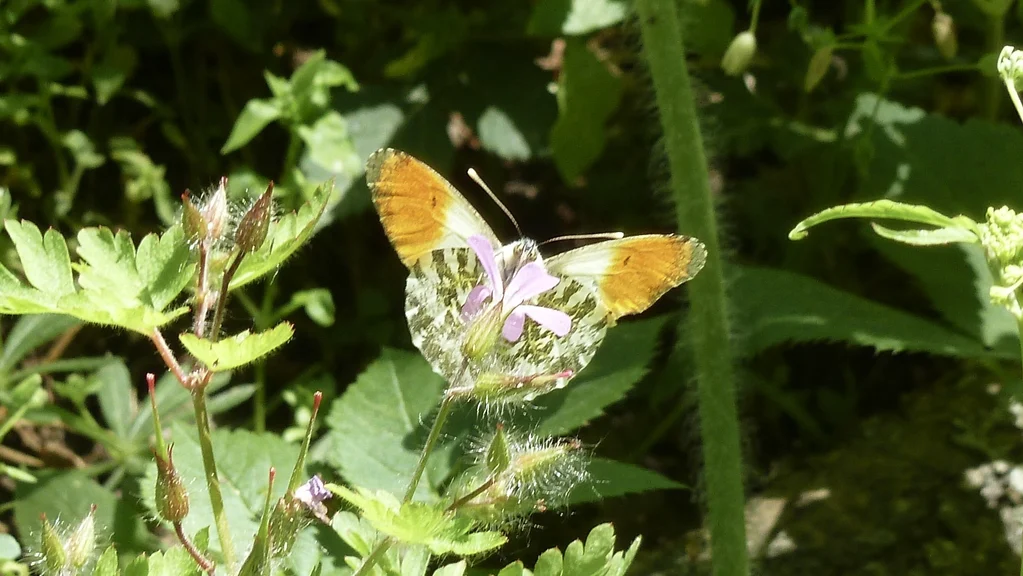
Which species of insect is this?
Anthocharis cardamines
